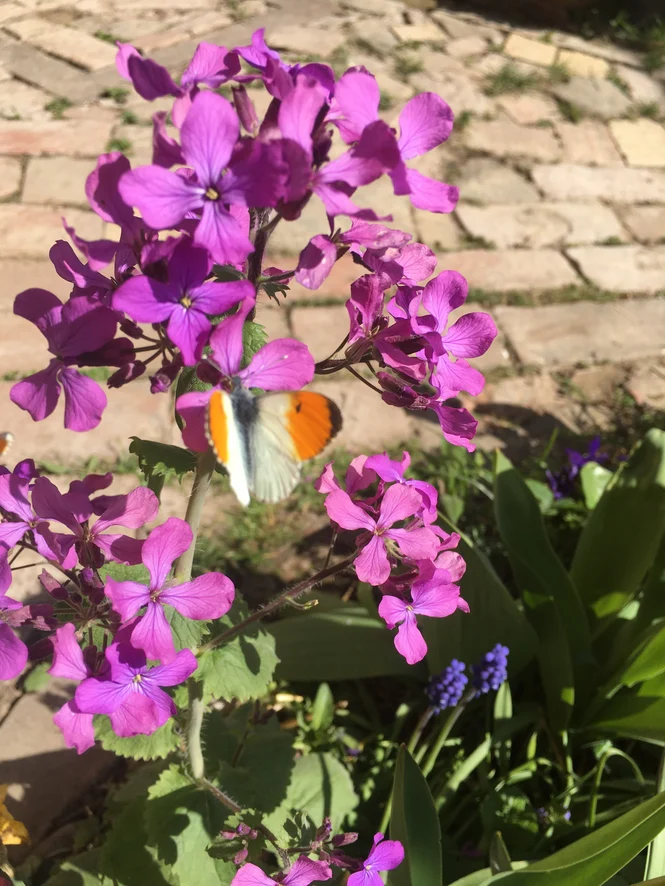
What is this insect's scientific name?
Anthocharis cardamines
